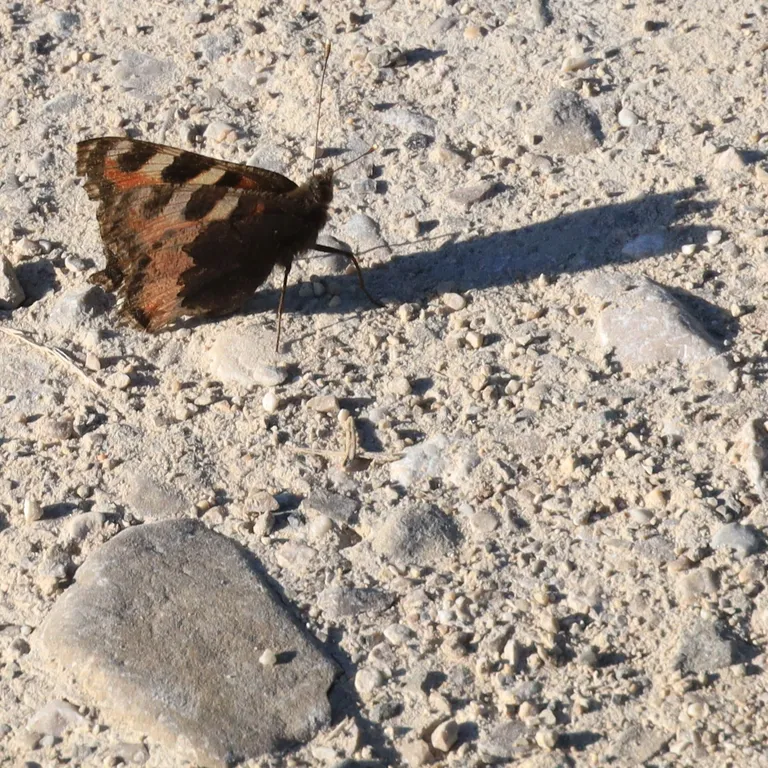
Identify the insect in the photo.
Aglais urticae
